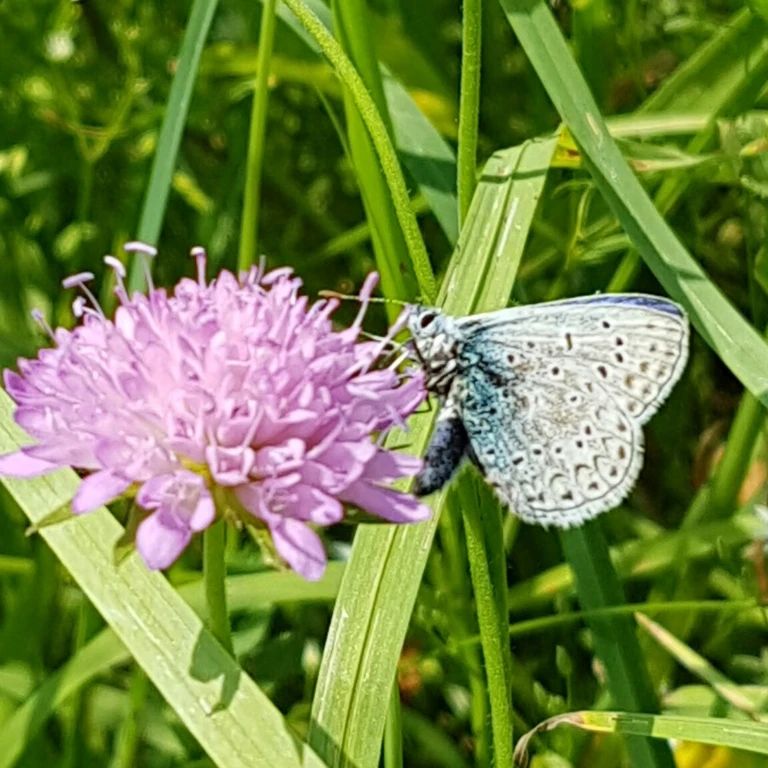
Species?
Polyommatus icarus
